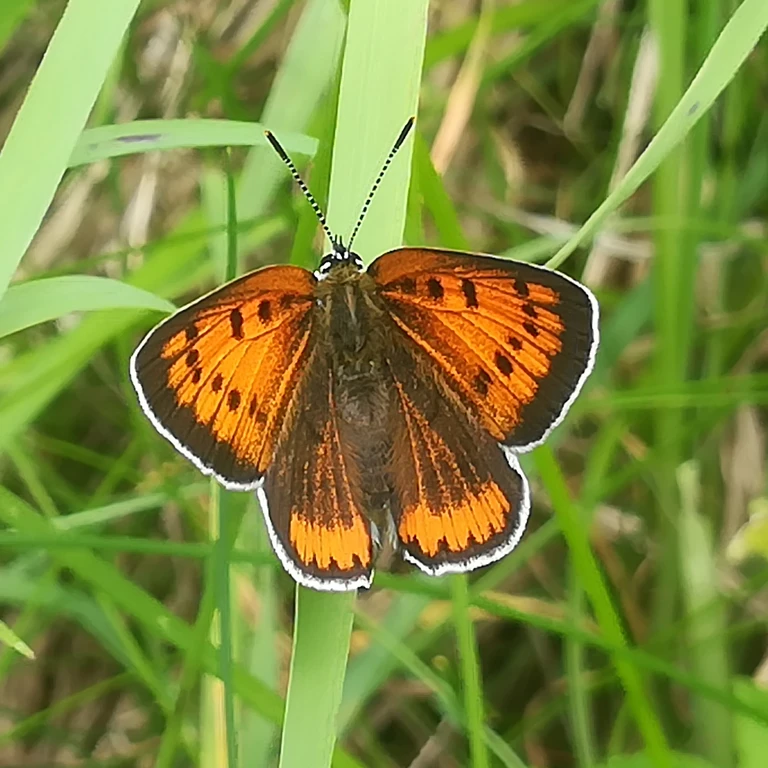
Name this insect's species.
Lycaena dispar
